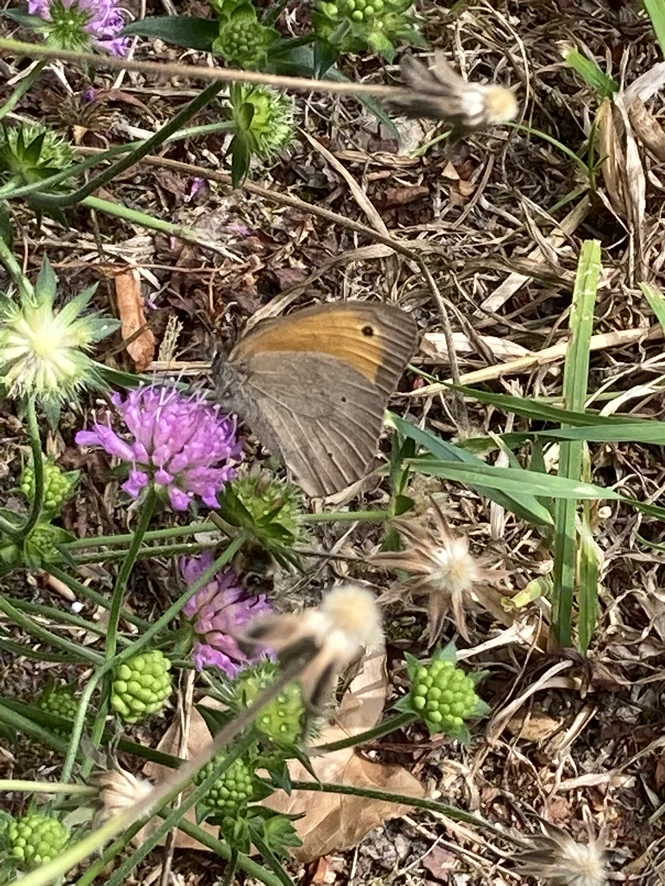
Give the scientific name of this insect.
Maniola jurtina
